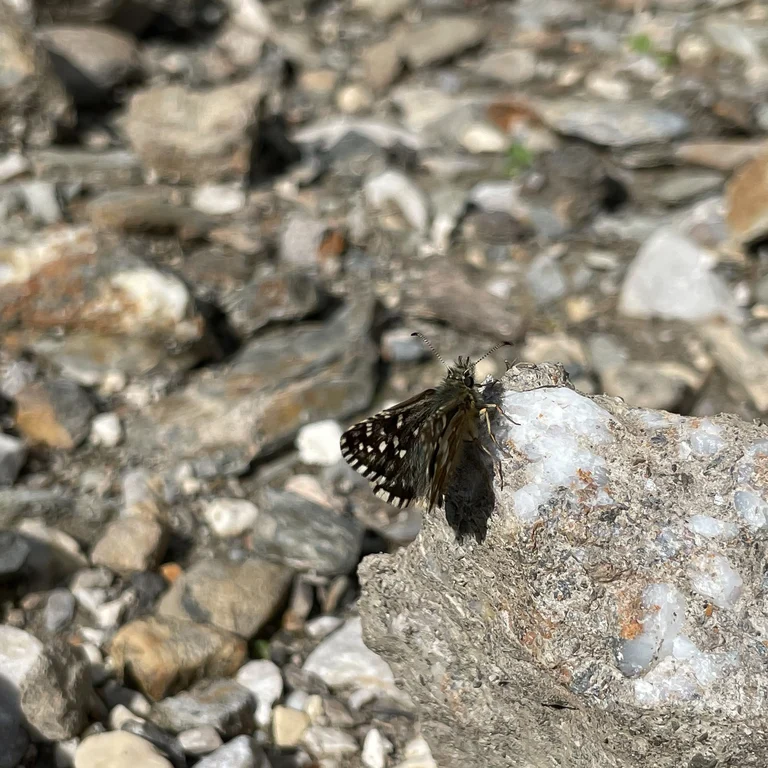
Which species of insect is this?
Pyrgus malvae
